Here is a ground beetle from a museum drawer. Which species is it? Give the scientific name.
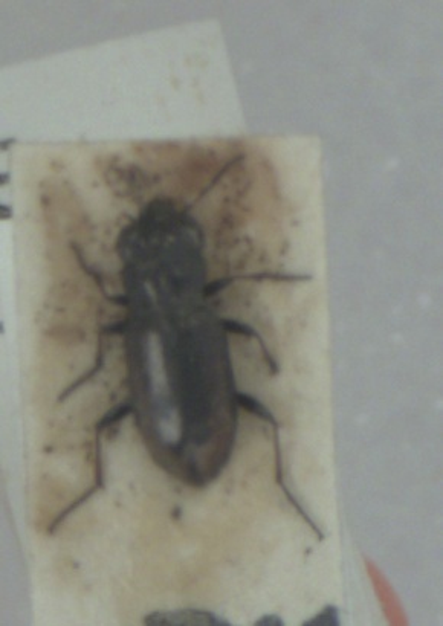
Notiophilus biguttatus
